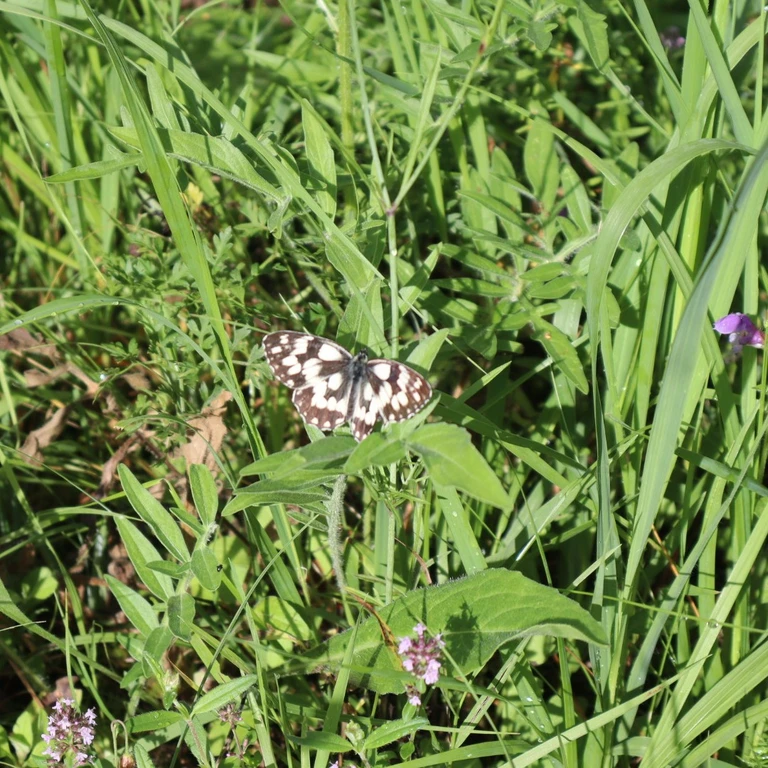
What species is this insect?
Melanargia galathea
